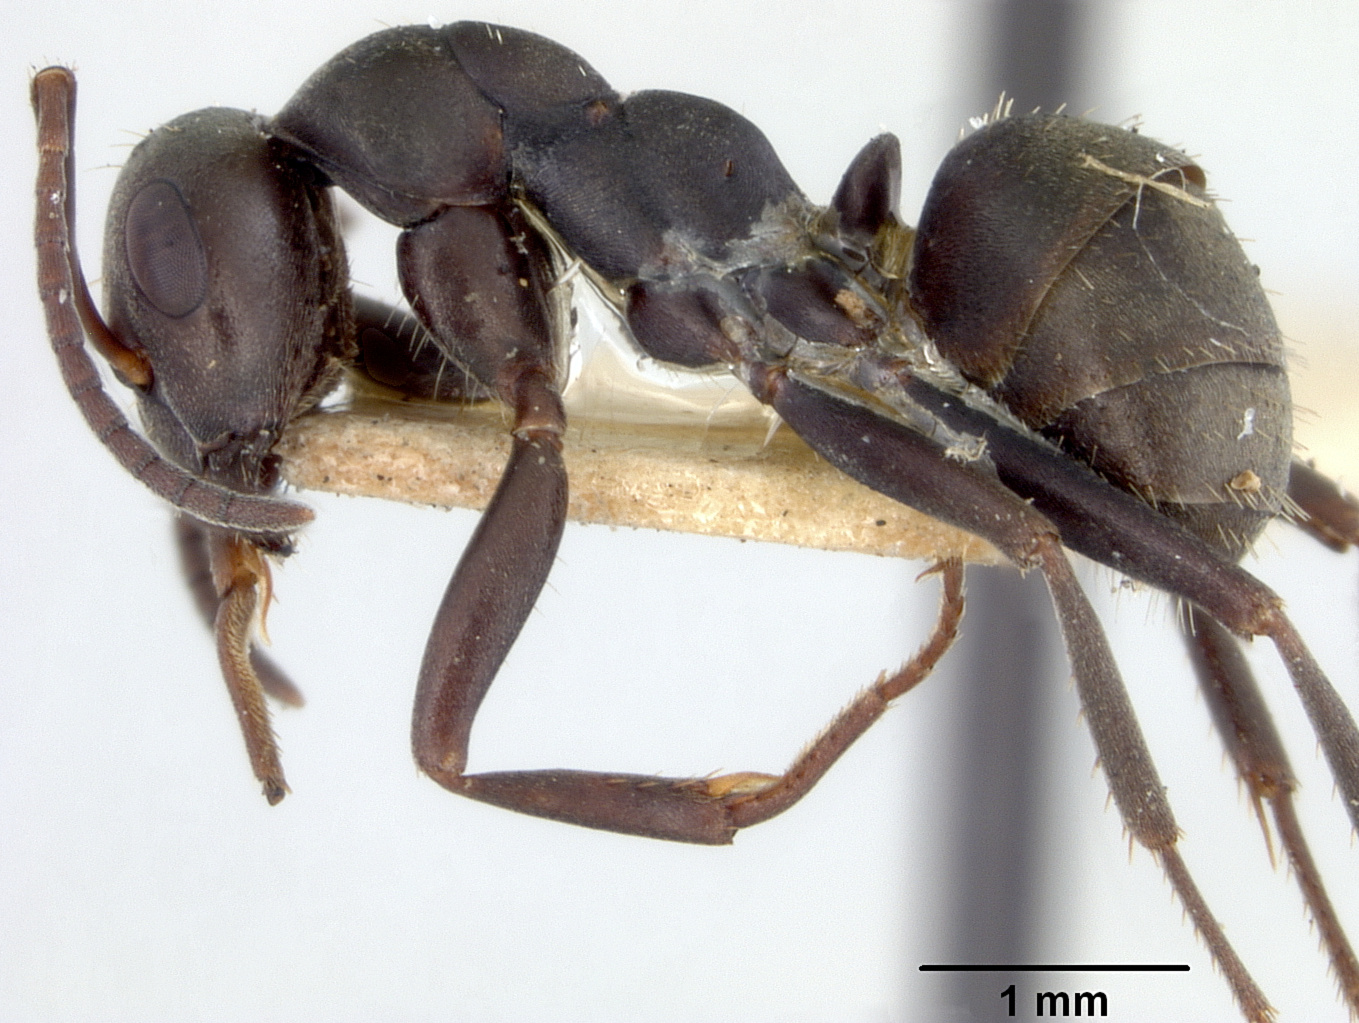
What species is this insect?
Formica subcyanea
